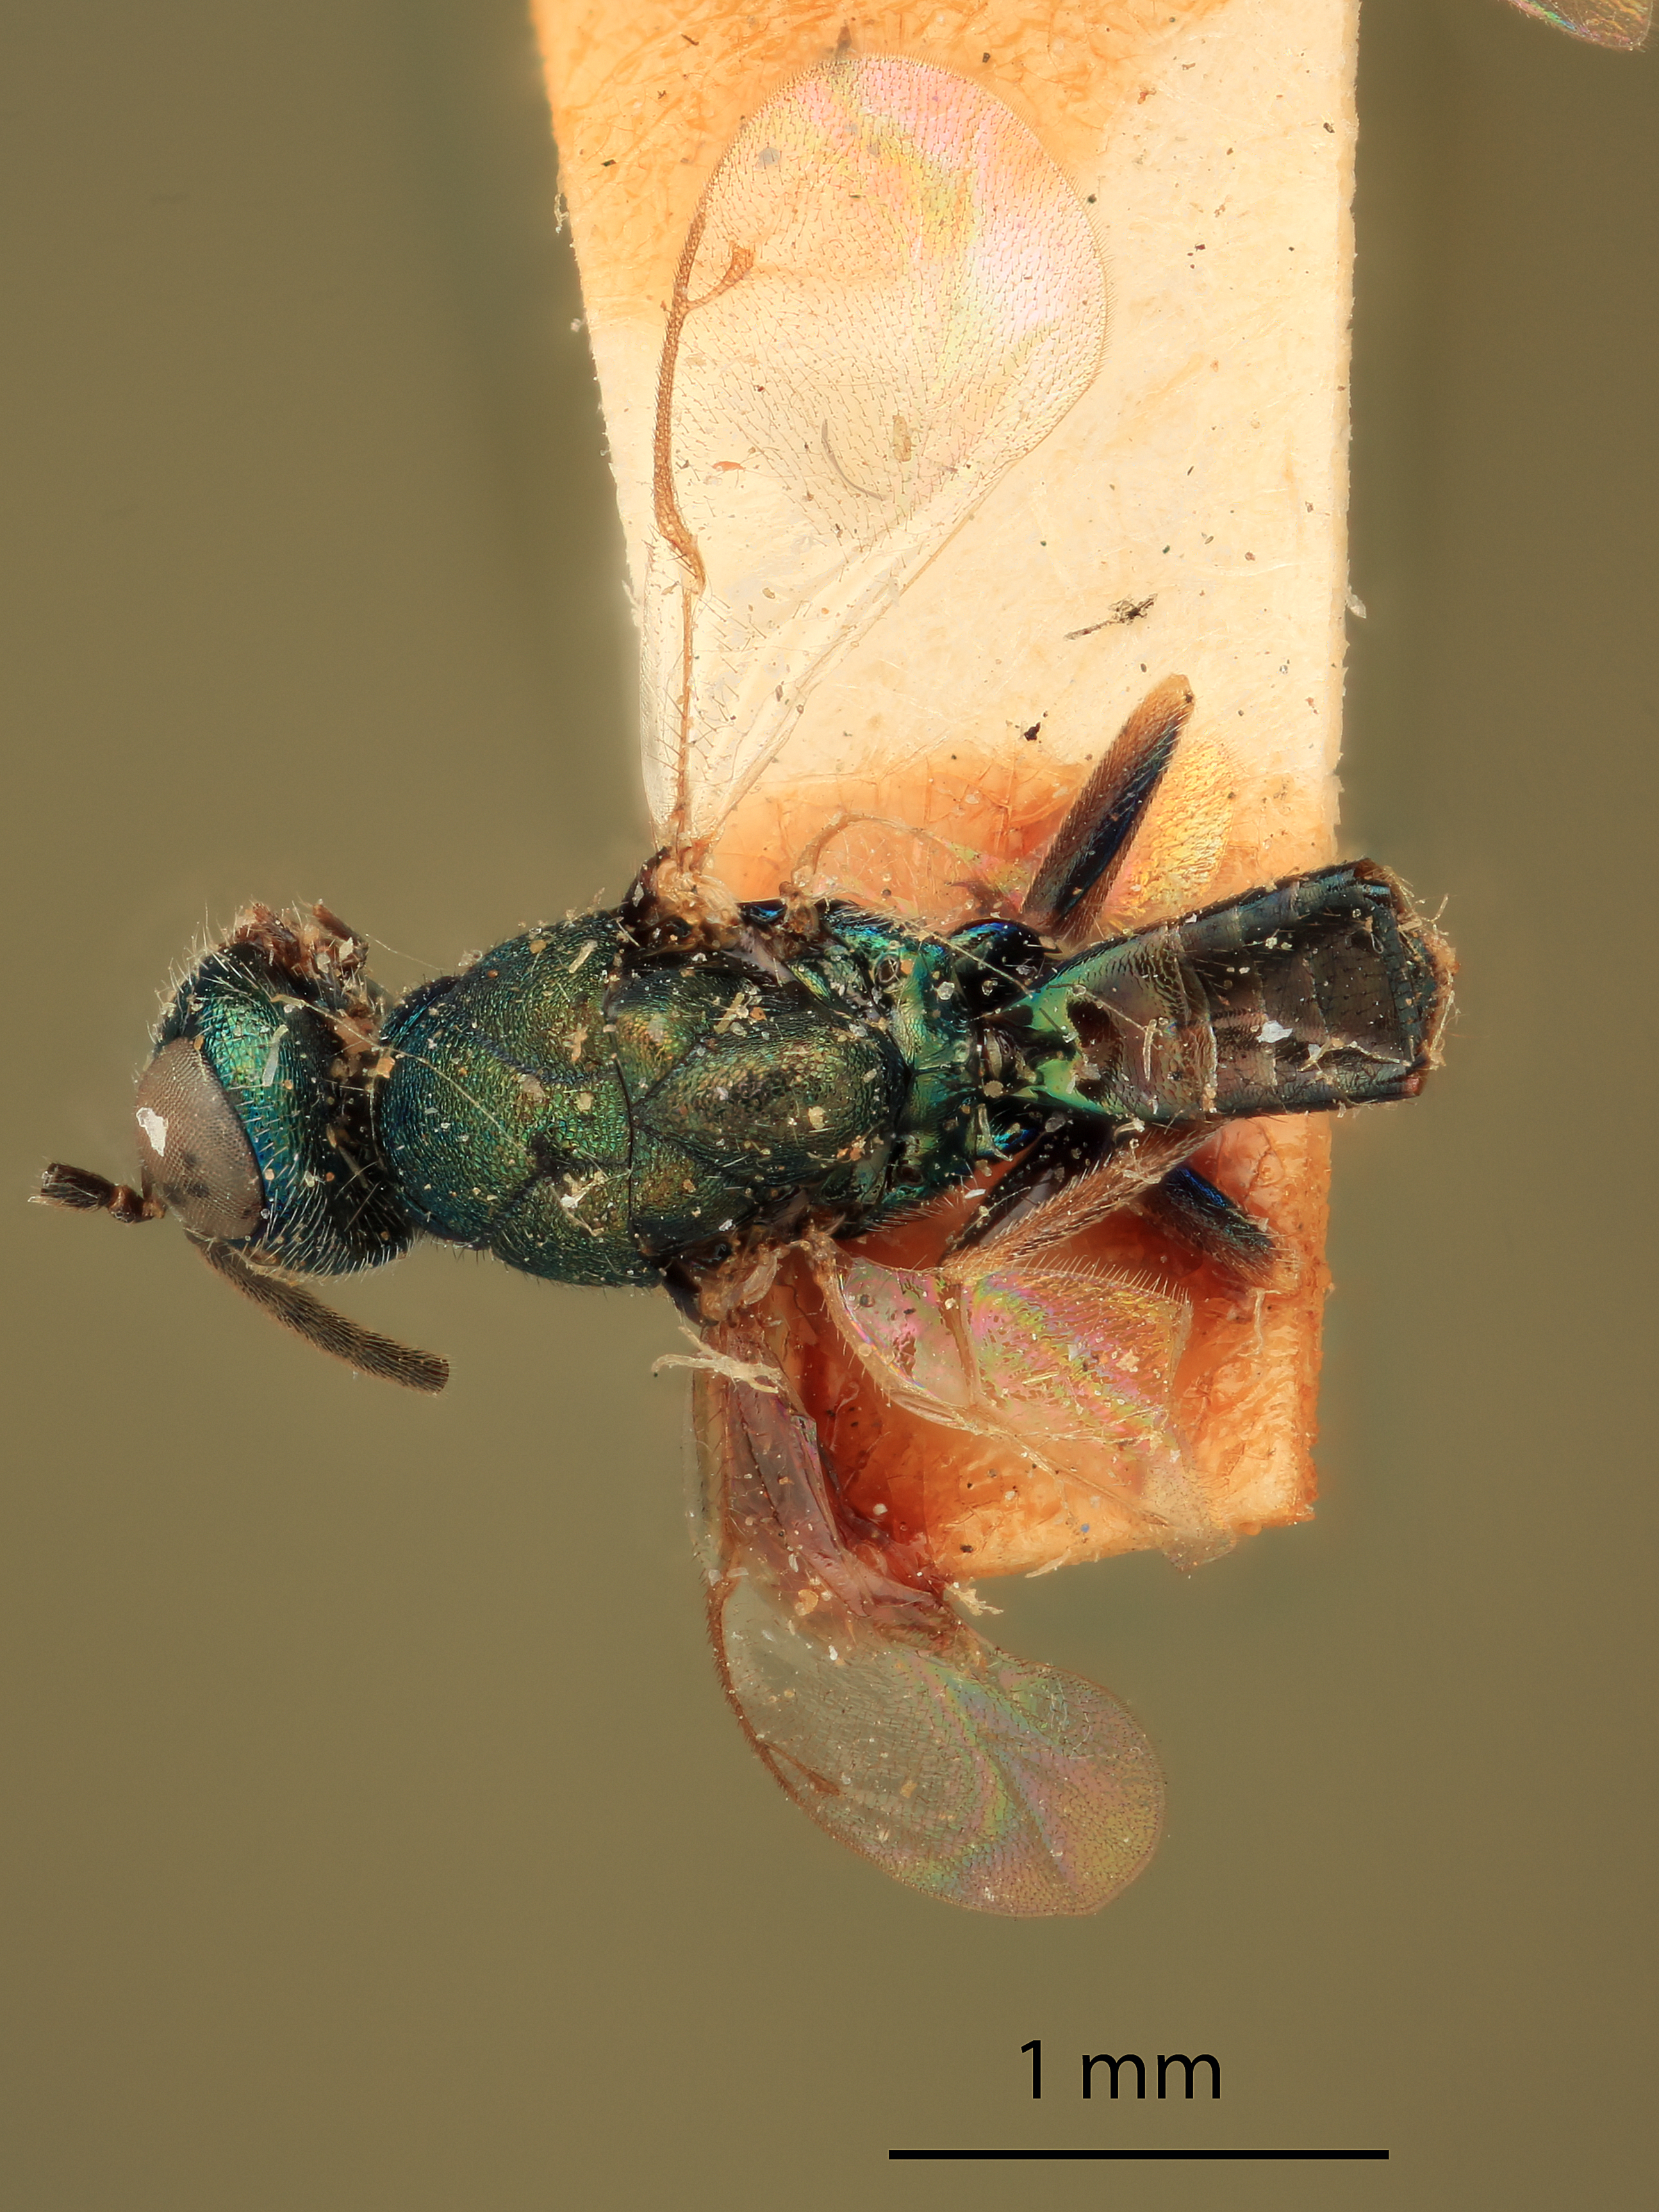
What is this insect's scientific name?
Eupelmus amicus
